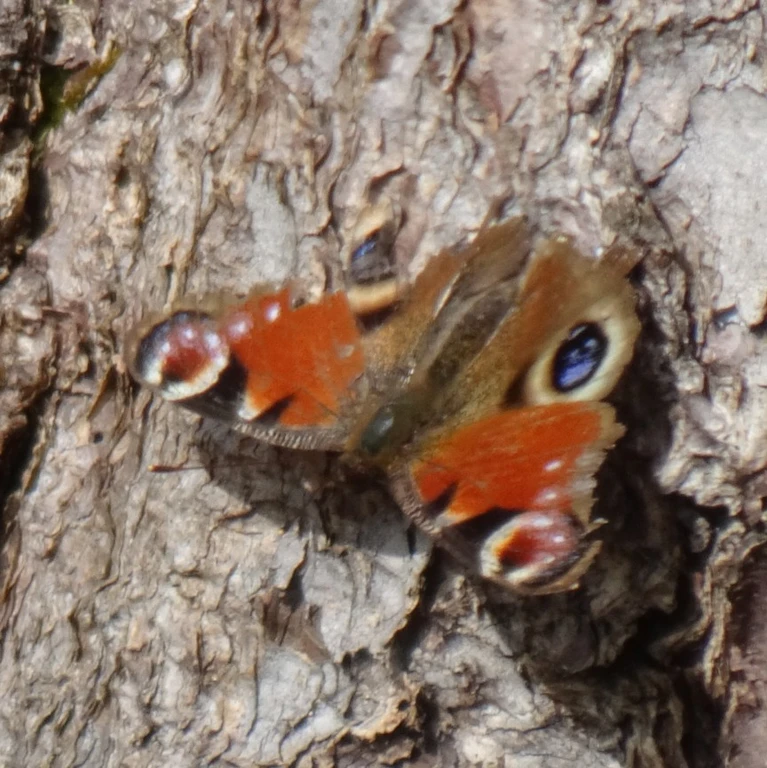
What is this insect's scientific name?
Aglais io
